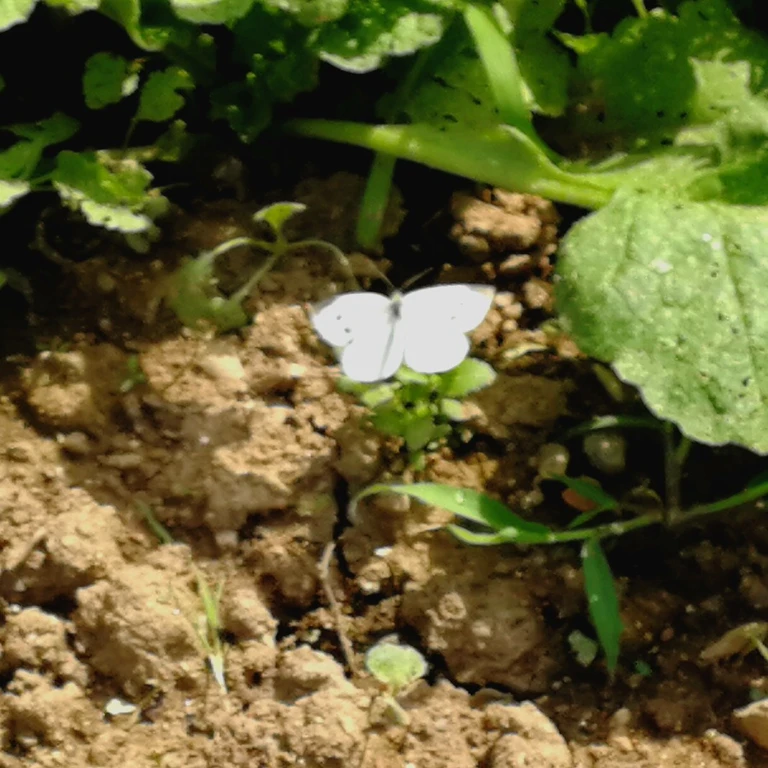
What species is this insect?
Pieris rapae
